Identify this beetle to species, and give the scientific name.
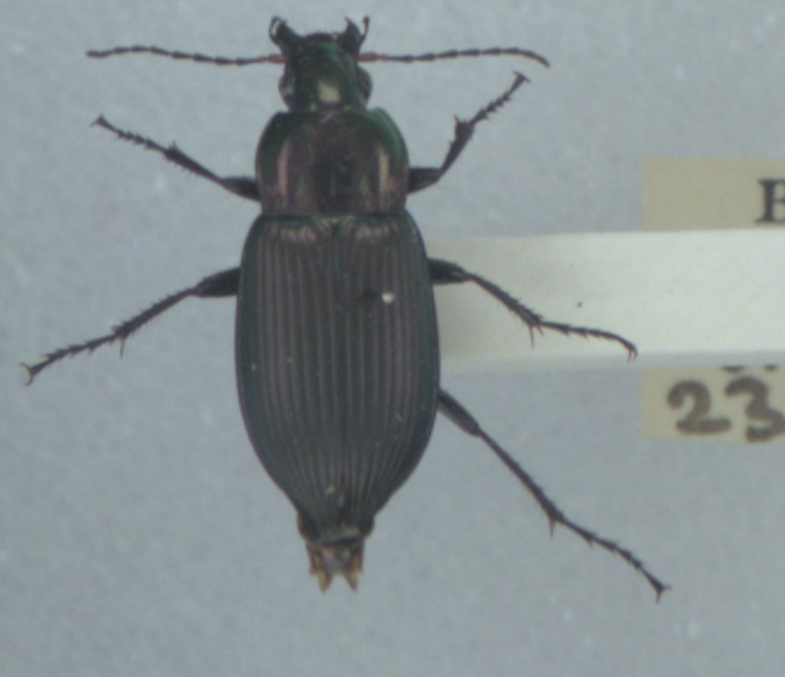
Poecilus cupreus
